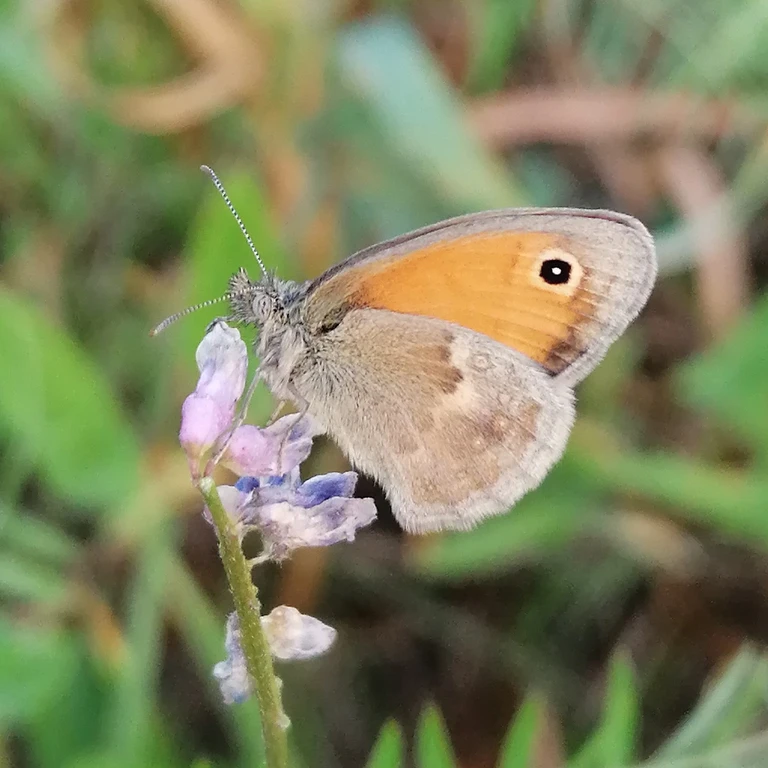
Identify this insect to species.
Coenonympha pamphilus
